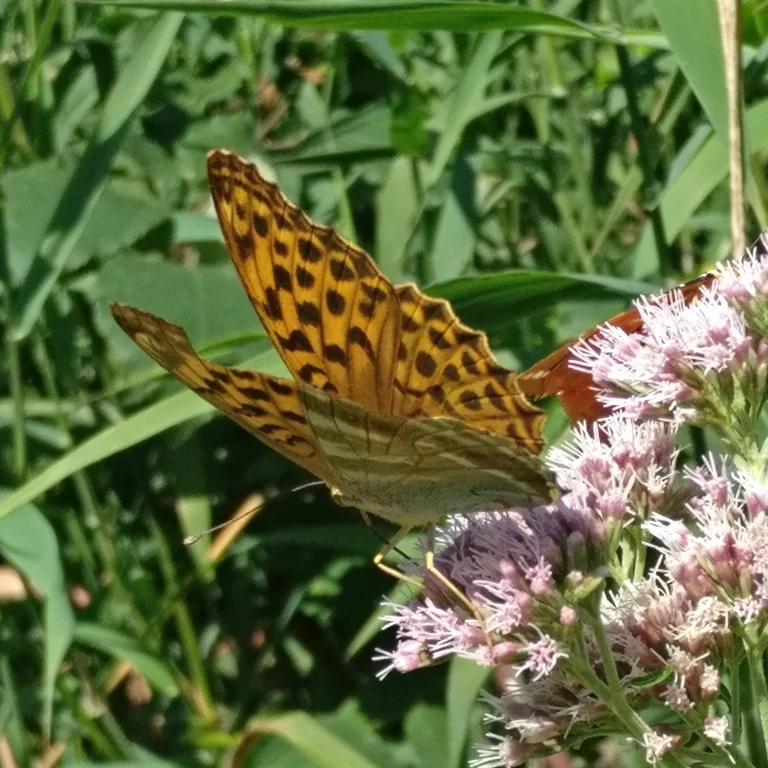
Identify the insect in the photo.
Argynnis paphia
